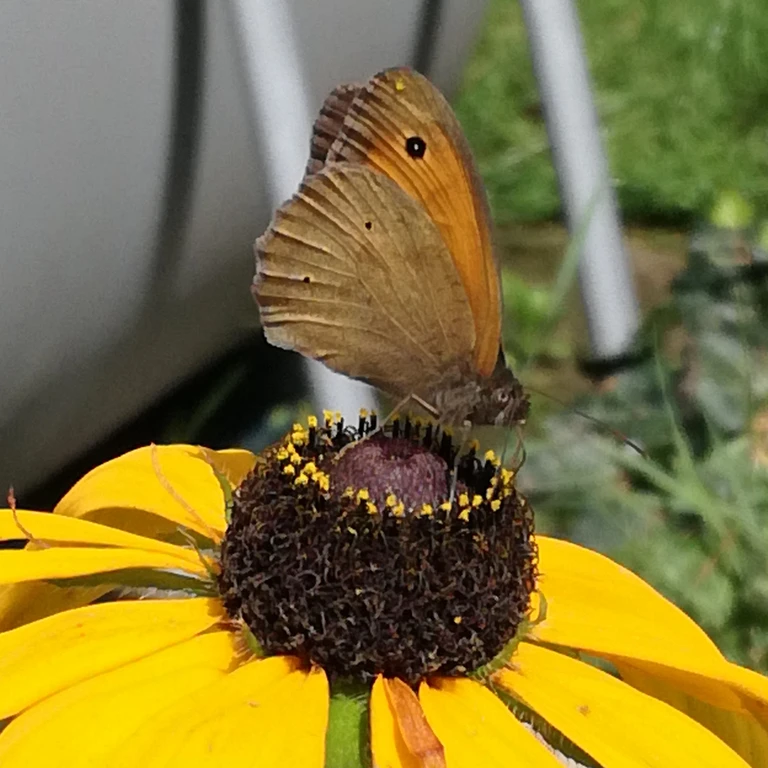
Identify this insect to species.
Maniola jurtina
